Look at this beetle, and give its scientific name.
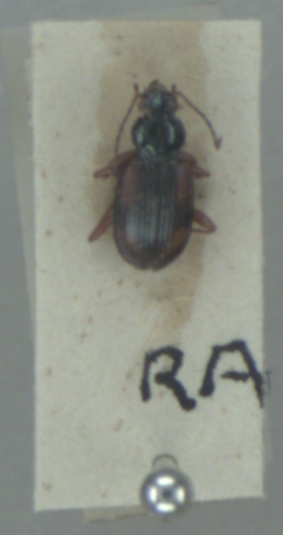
Bembidion tetracolum
